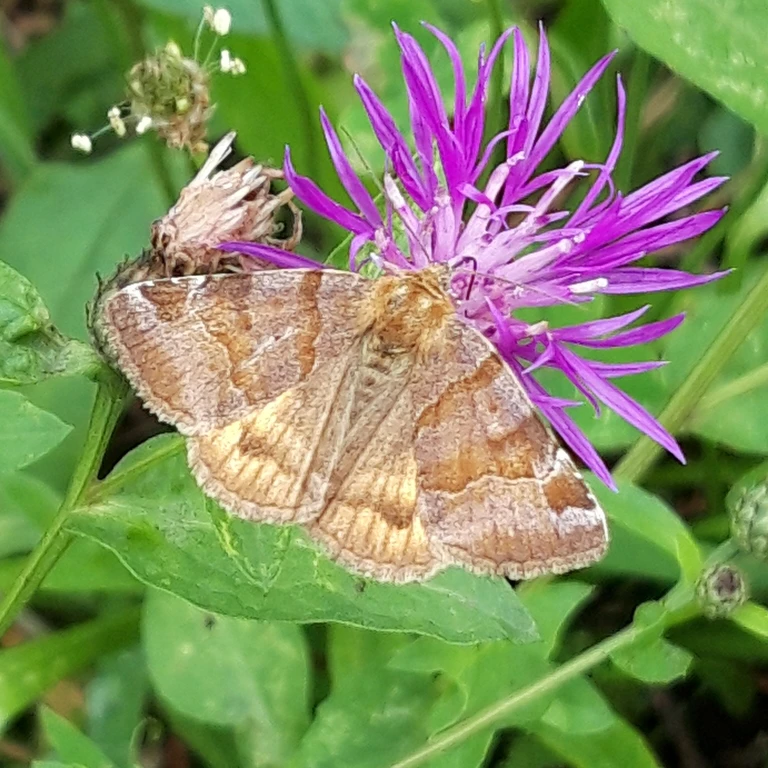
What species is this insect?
Euclidia glyphica
